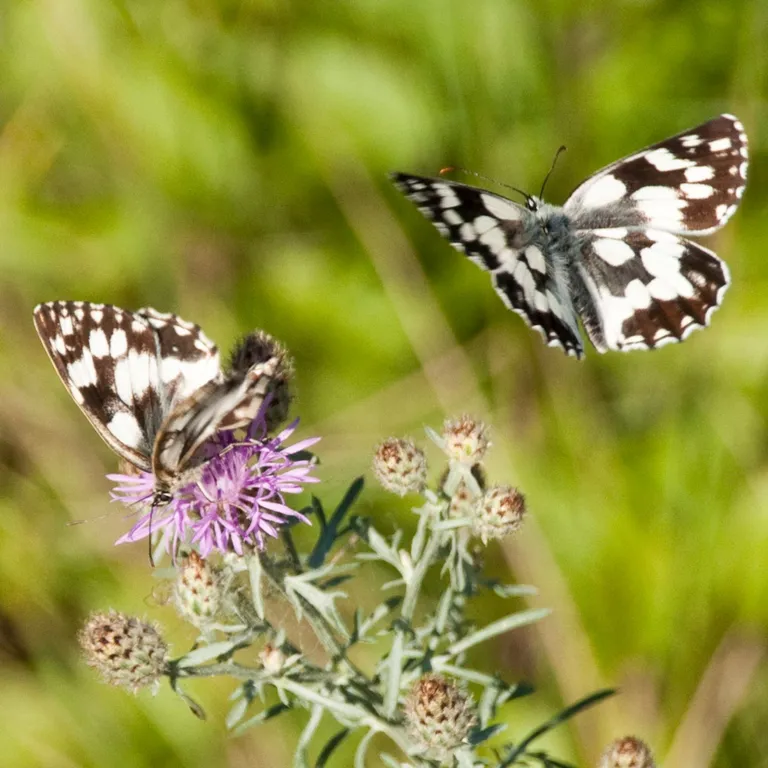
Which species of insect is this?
Melanargia galathea
